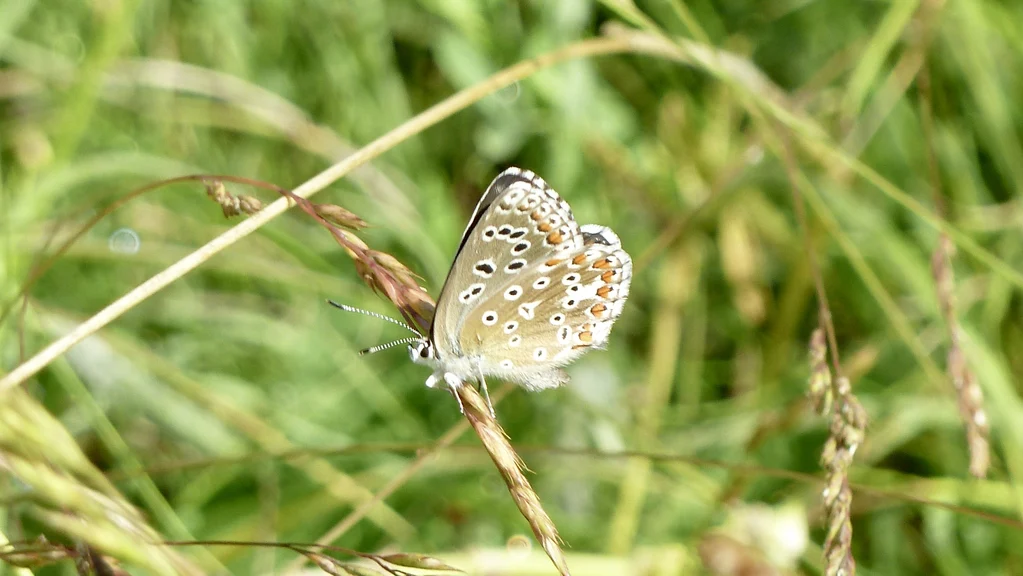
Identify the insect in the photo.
Lysandra bellargus
